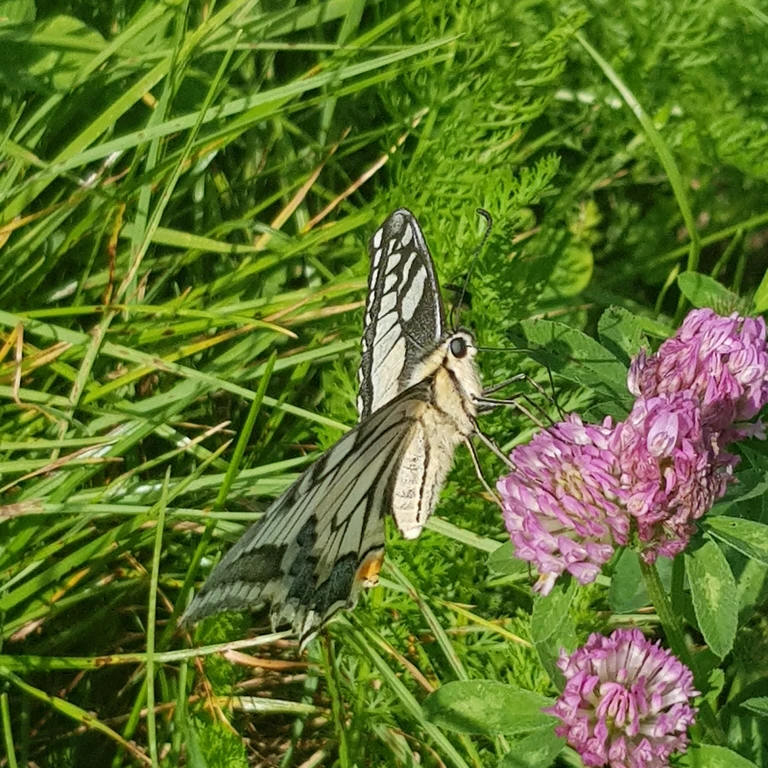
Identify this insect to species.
Papilio machaon
